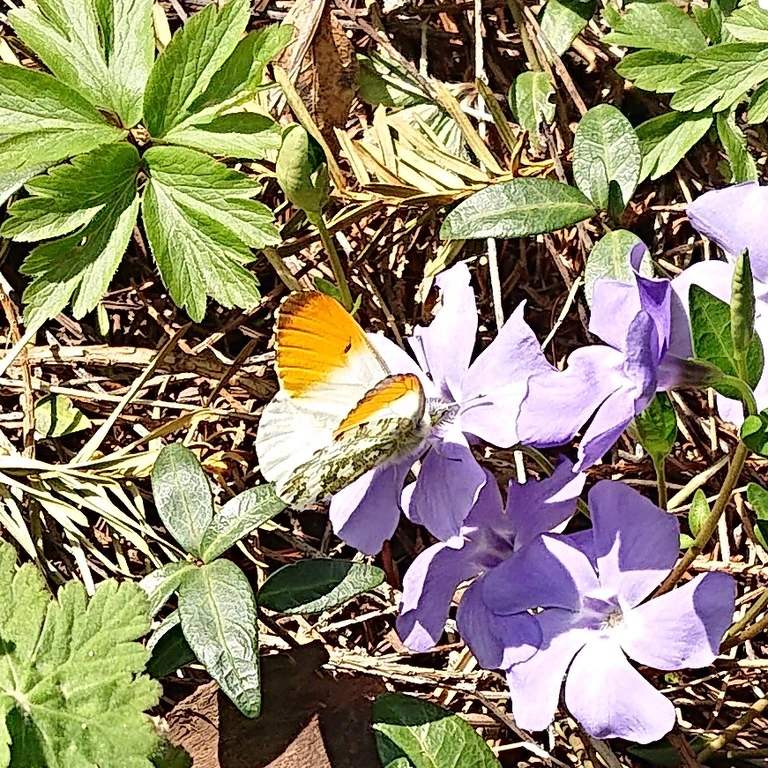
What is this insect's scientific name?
Anthocharis cardamines
